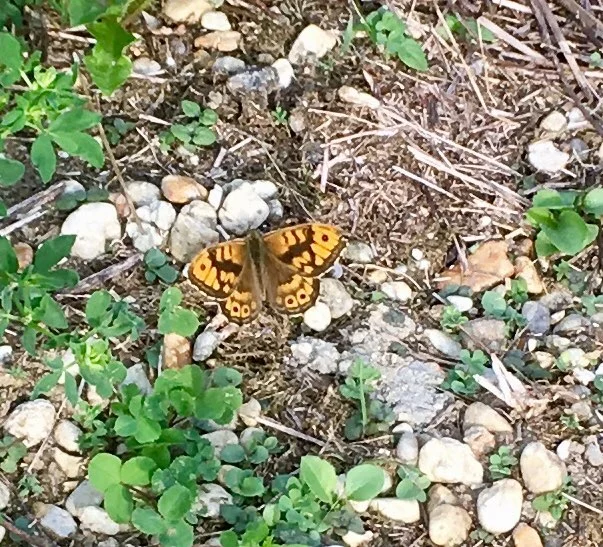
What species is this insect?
Lasiommata megera (also Pararge megera)
